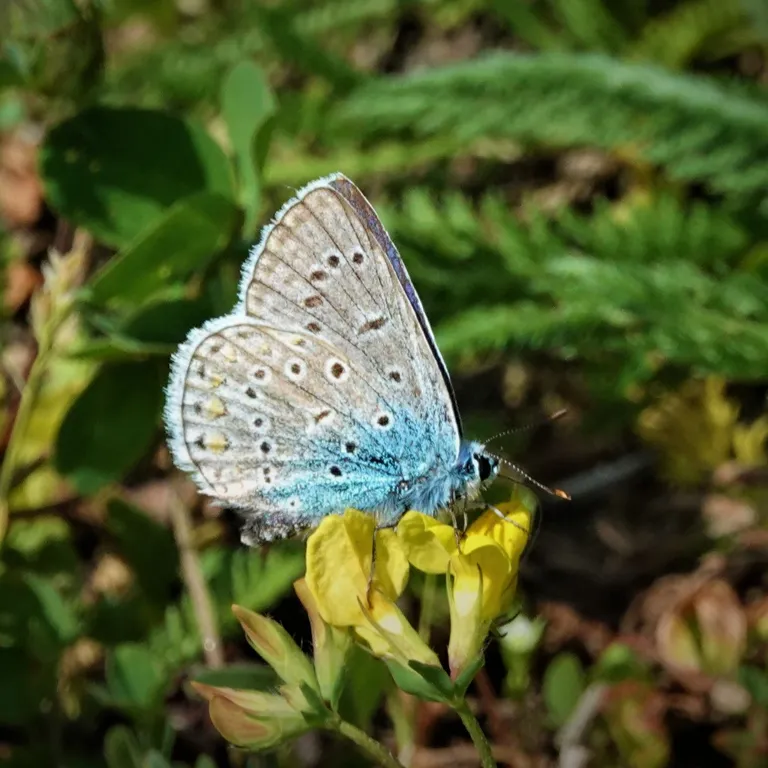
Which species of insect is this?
Polyommatus icarus
